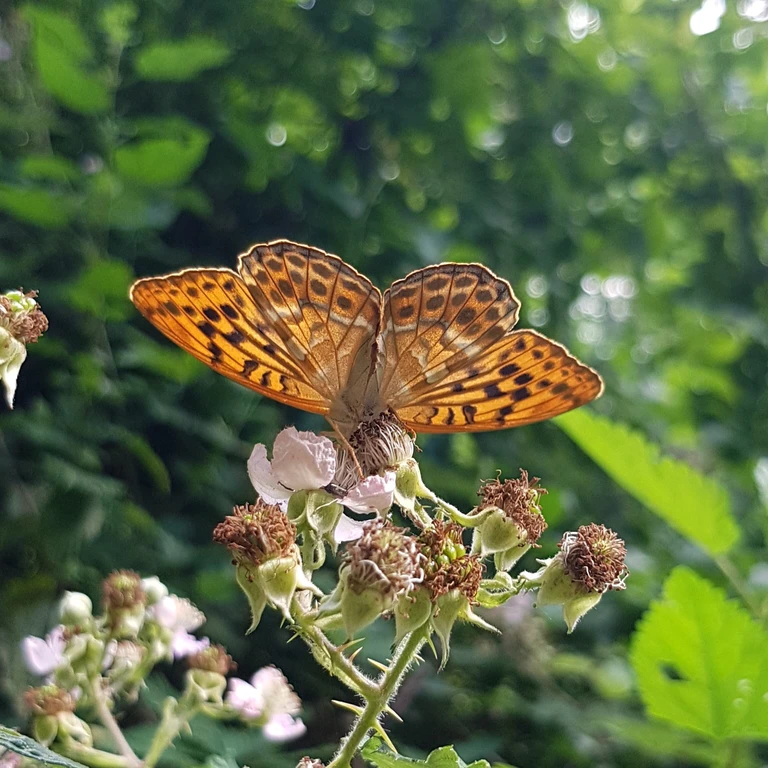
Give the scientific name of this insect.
Argynnis paphia
